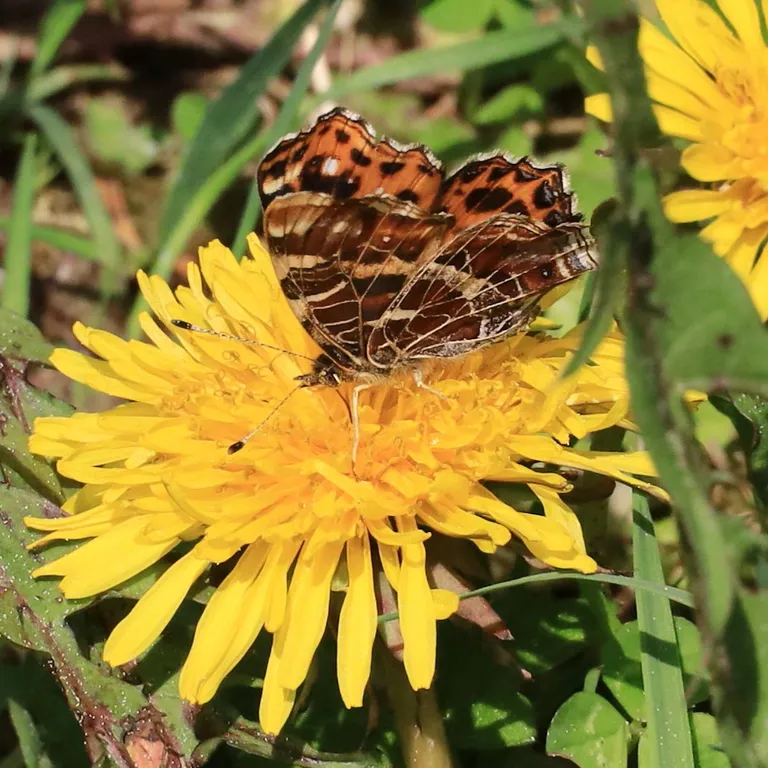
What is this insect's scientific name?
Araschnia levana
